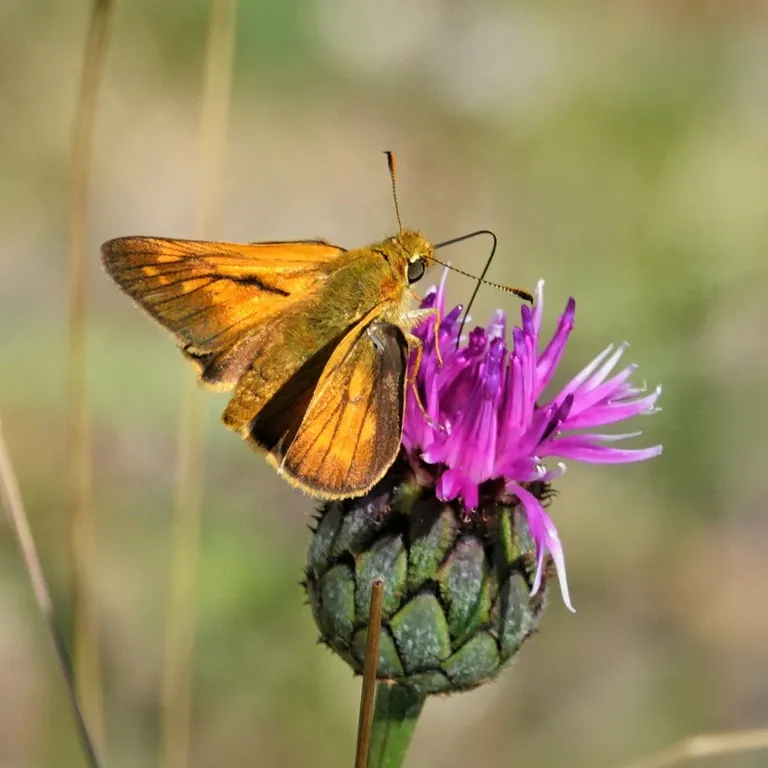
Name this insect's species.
Ochlodes sylvanus (also Ochlodes venata)
